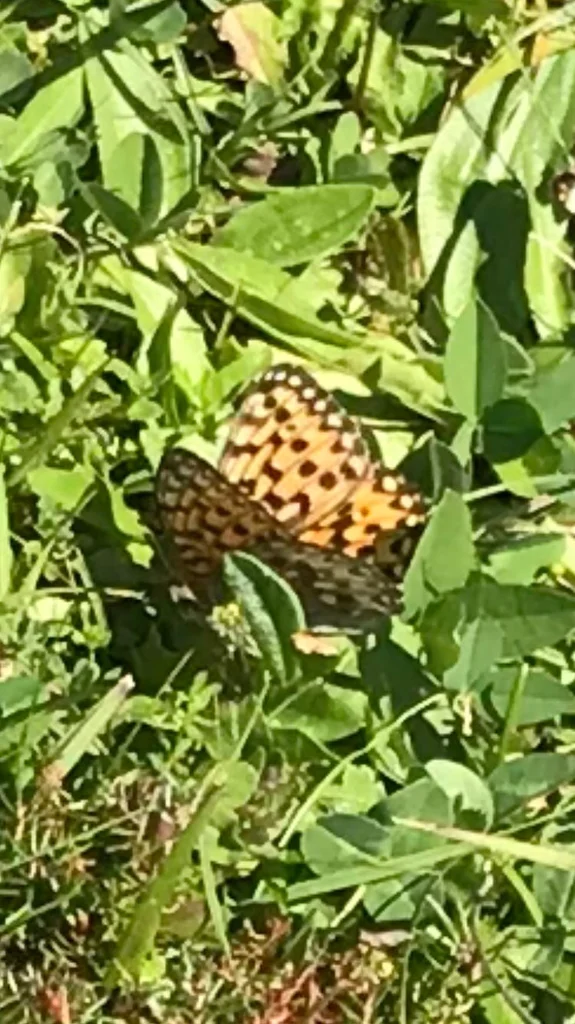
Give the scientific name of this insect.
Speyeria aglaja
